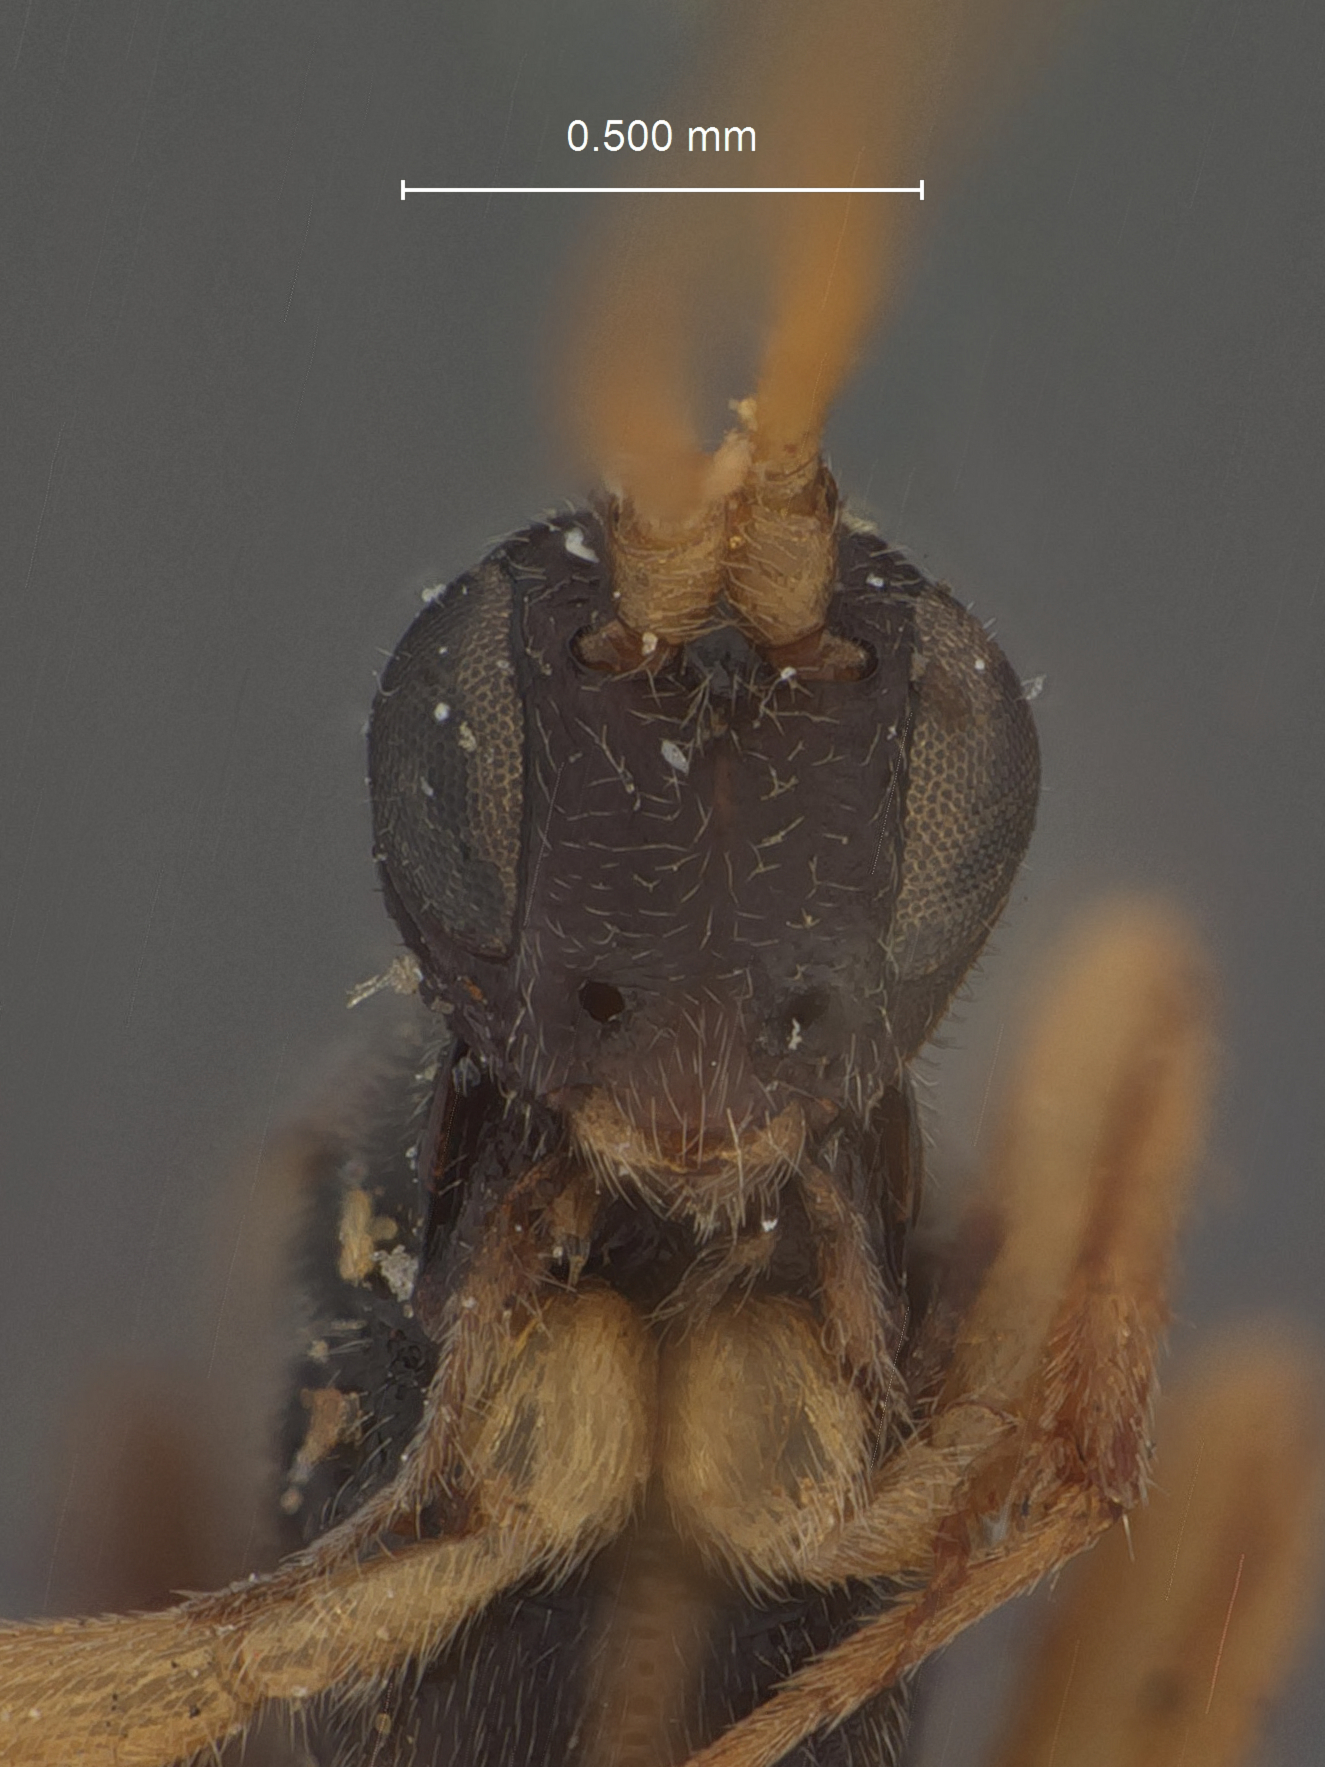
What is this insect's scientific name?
Orgilus intermedius
